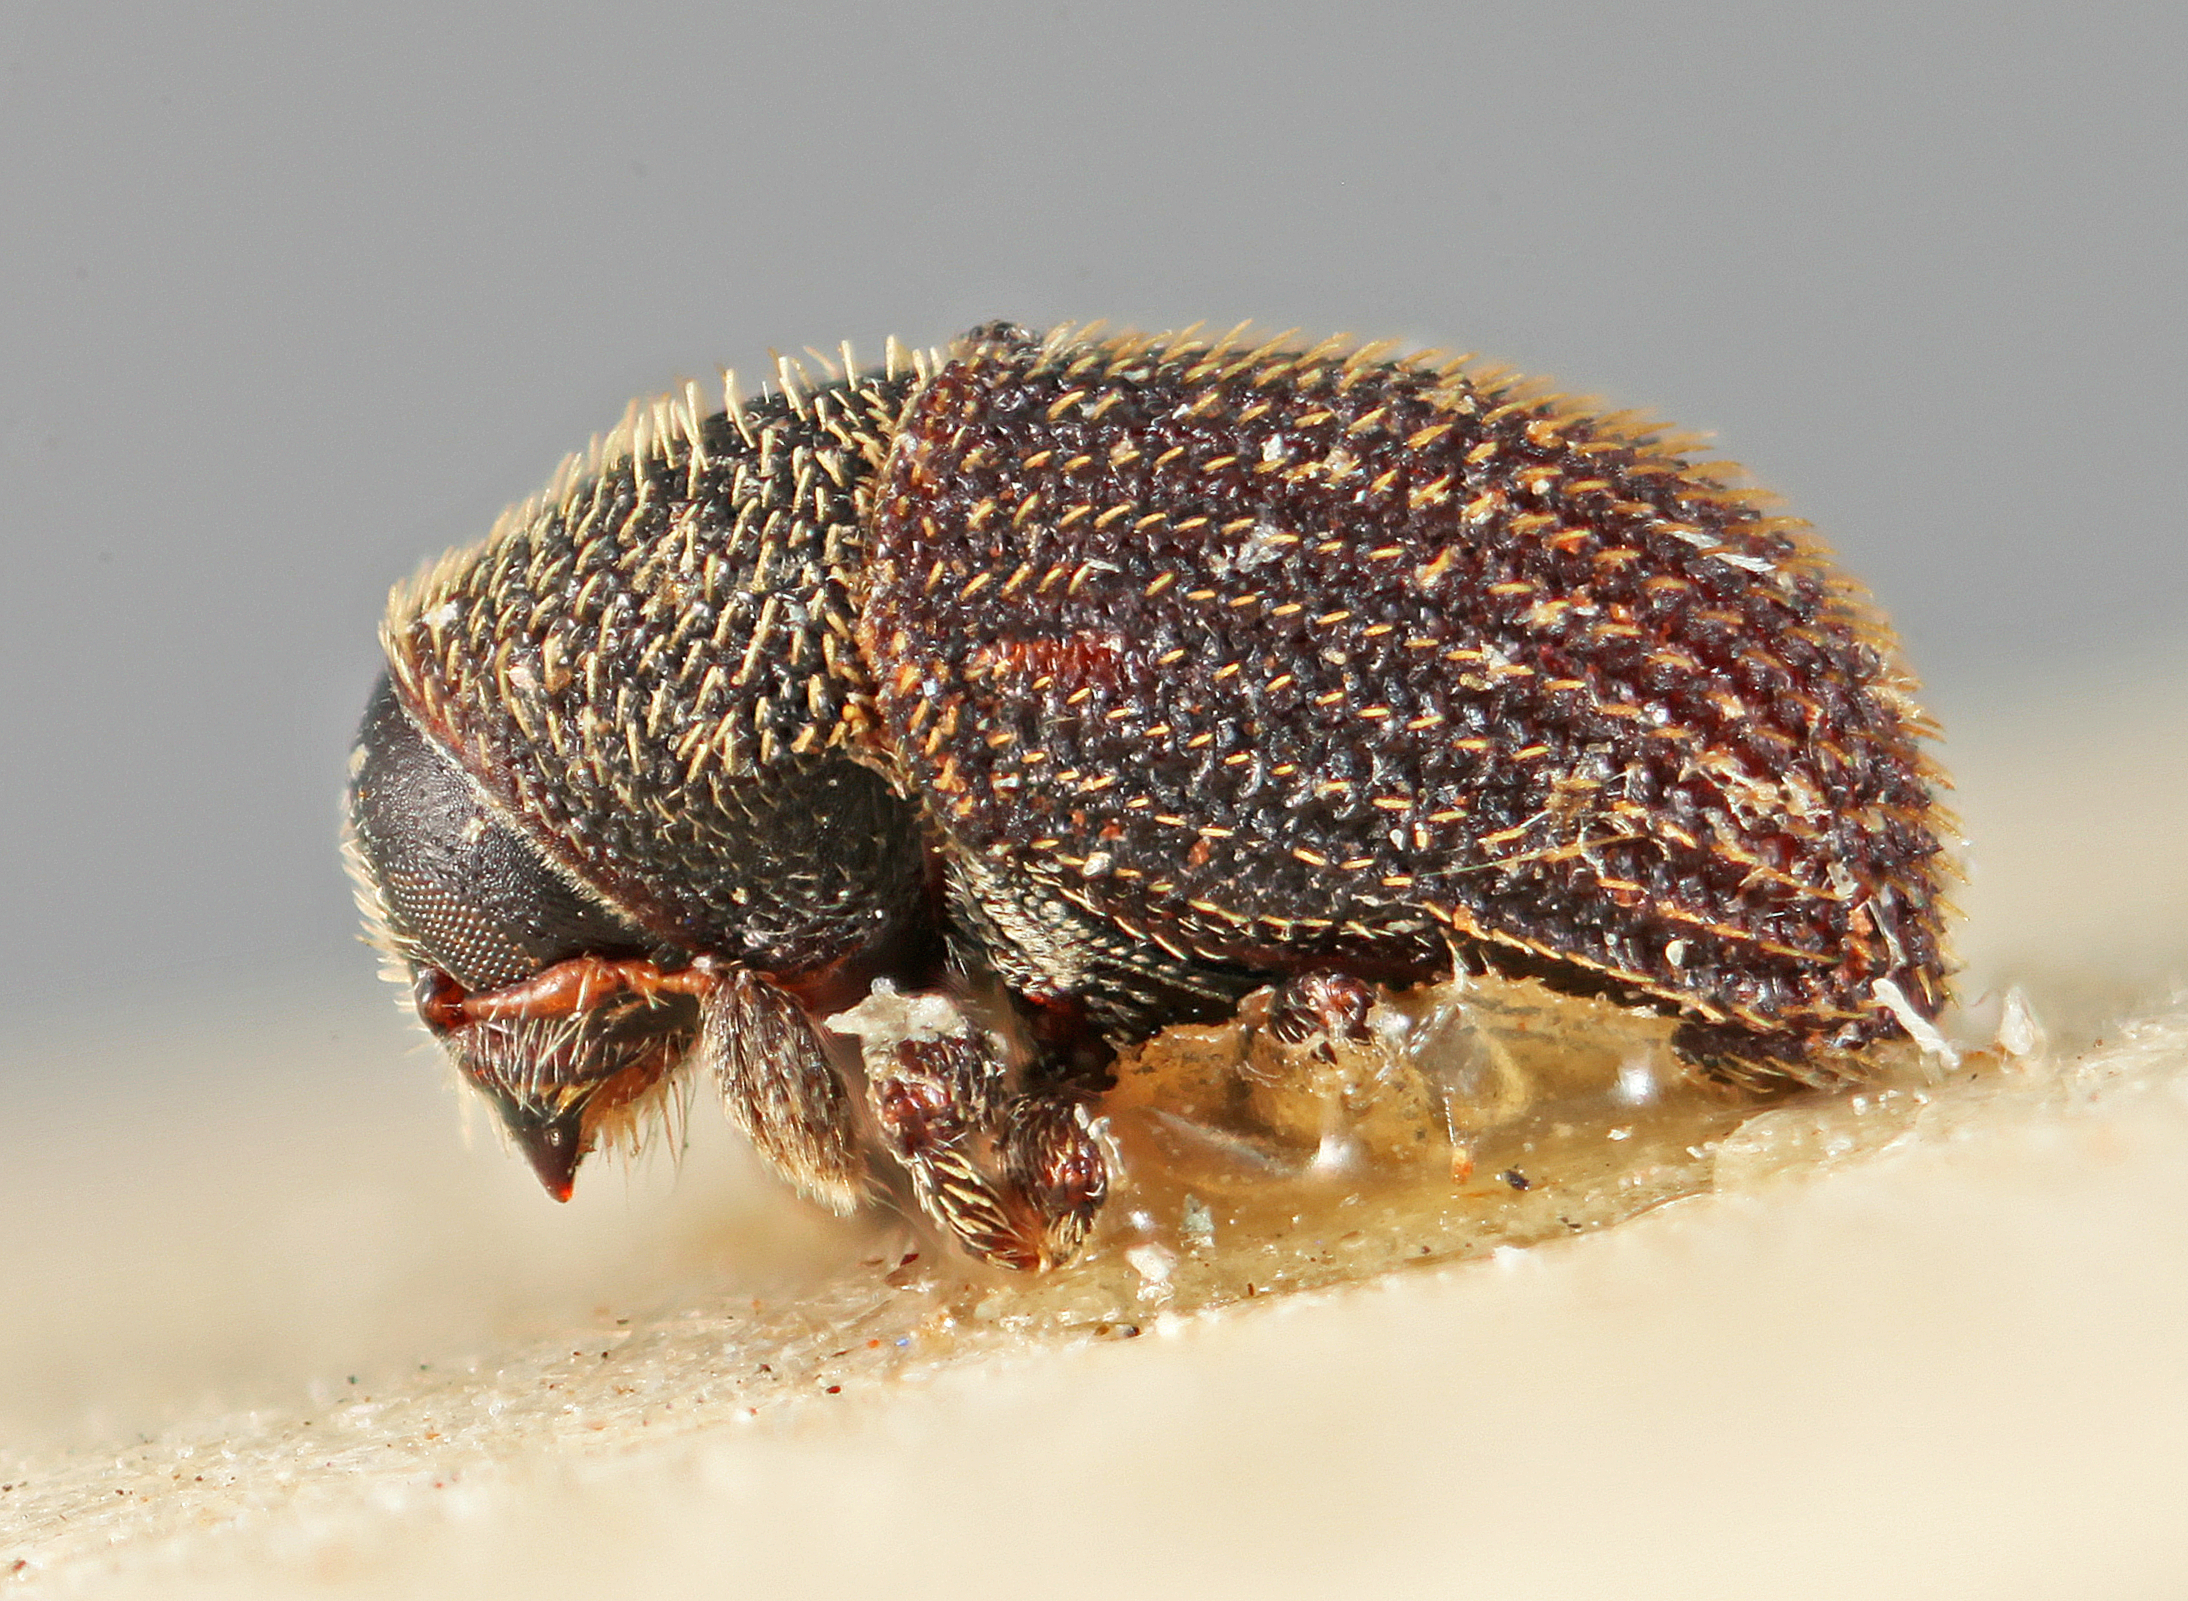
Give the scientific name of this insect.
Phloeotribus tuberculatus
